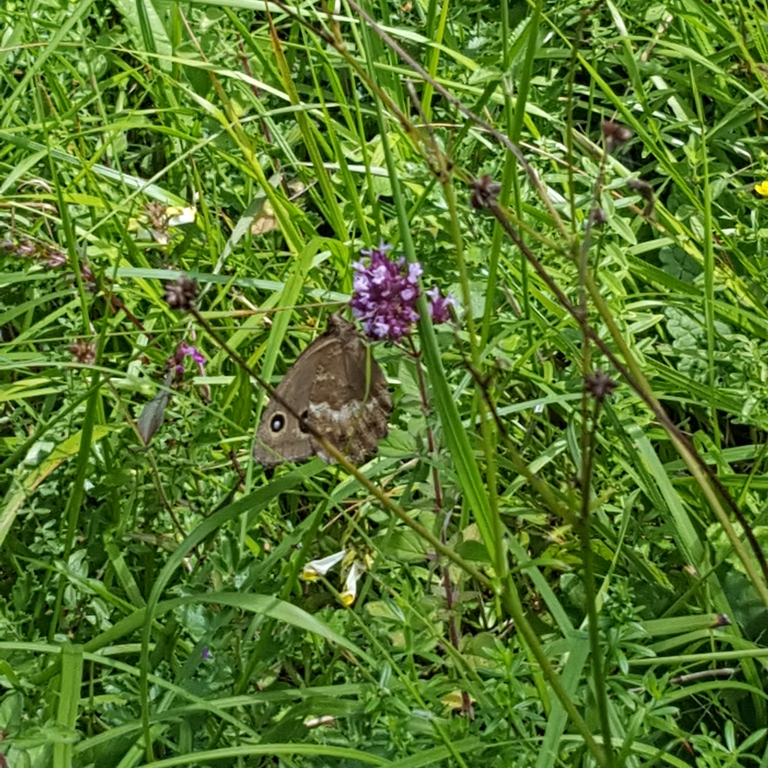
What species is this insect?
Minois dryas
